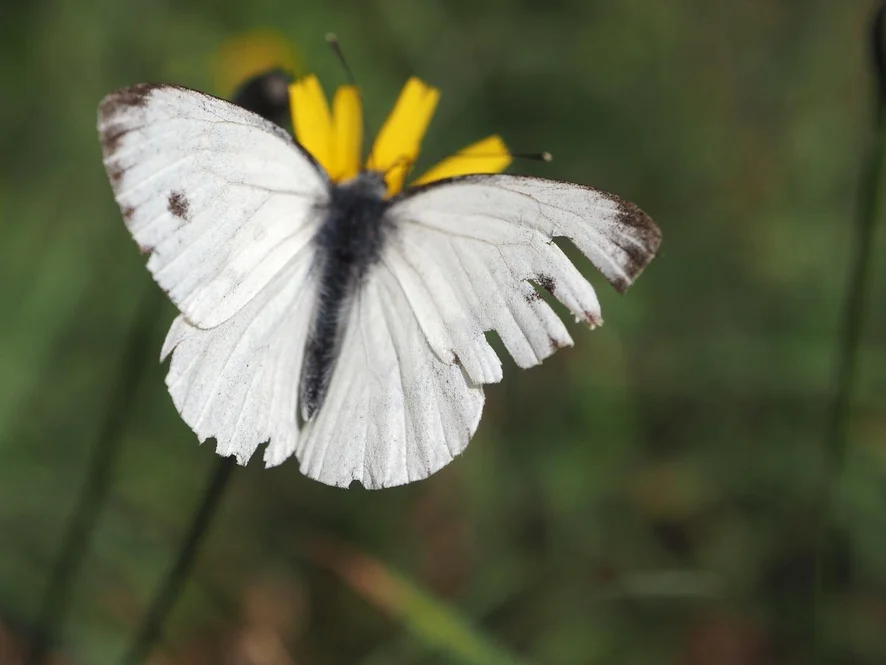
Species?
Pieris napi
